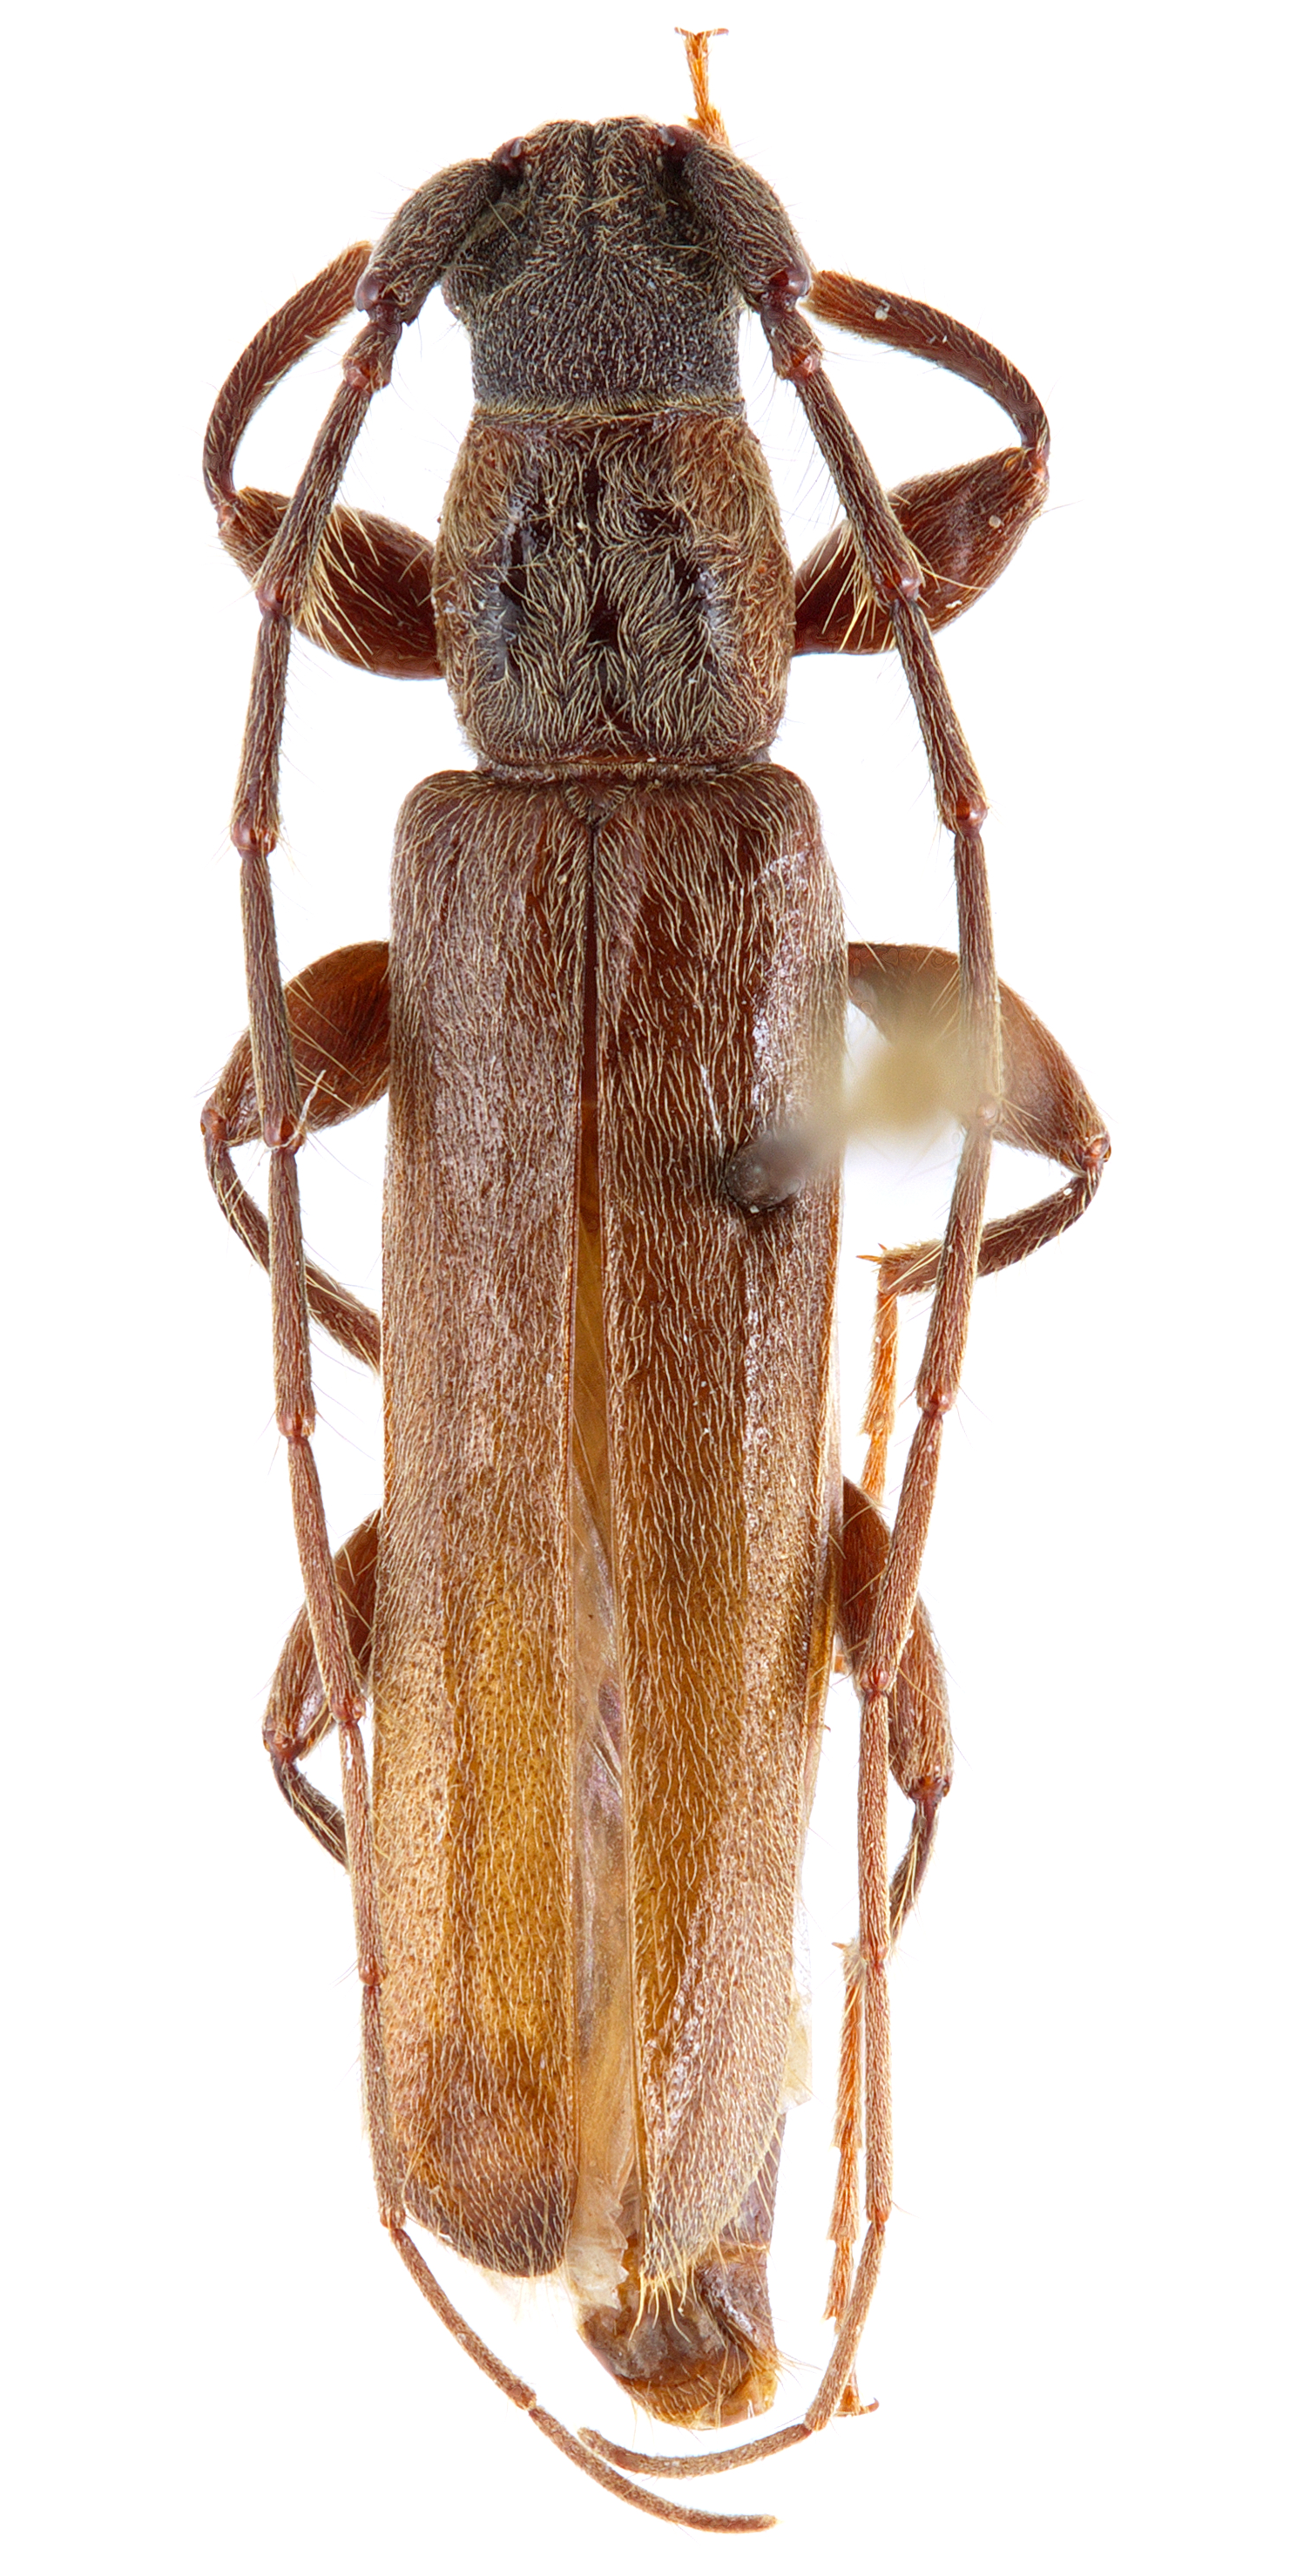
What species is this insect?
Haplidus laticeps
